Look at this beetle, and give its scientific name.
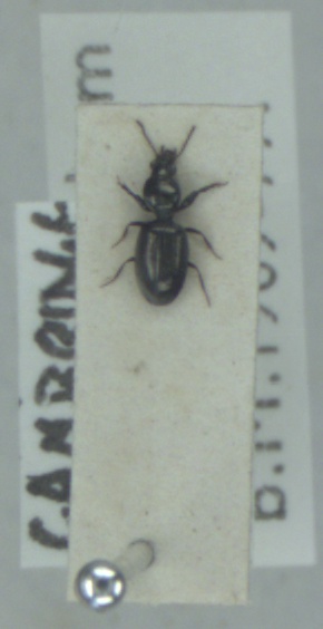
Dyschirius tristis
